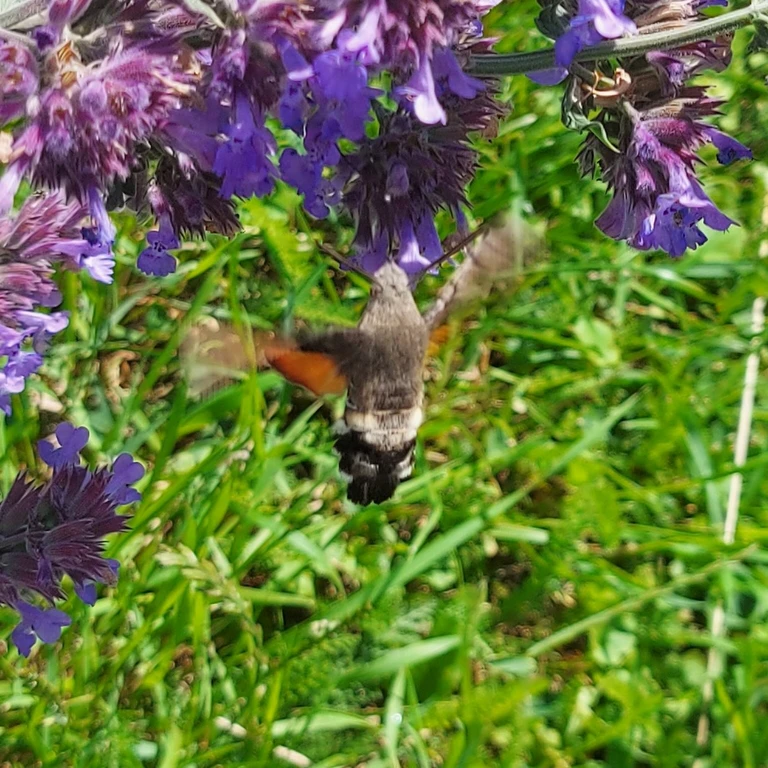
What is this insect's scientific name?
Macroglossum stellatarum
